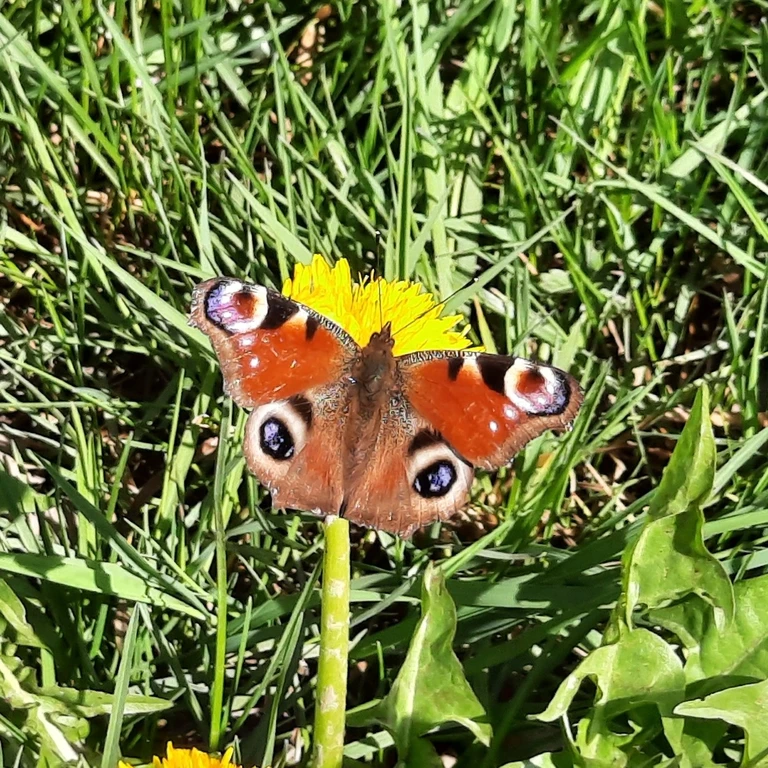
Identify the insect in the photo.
Aglais io
